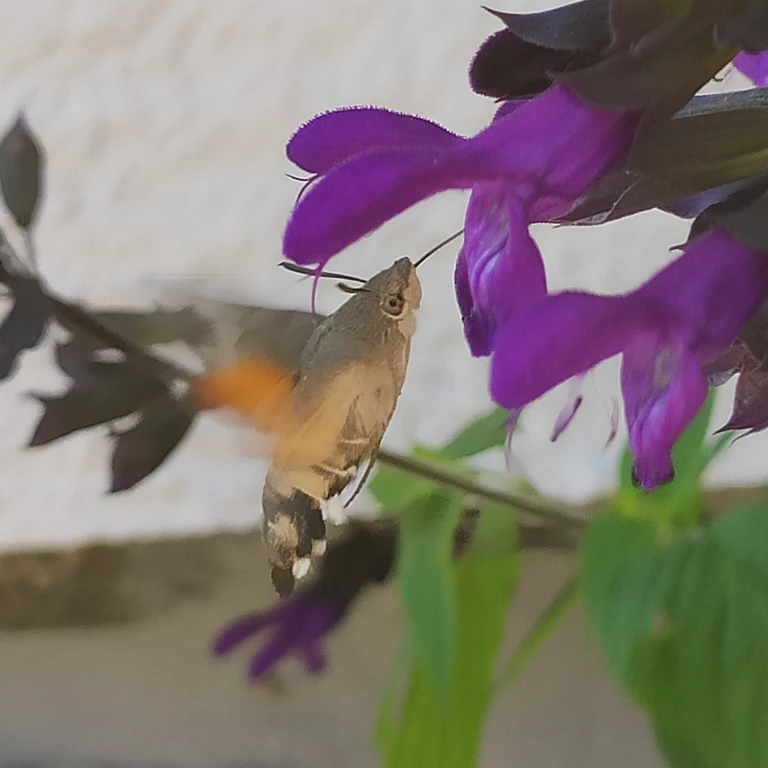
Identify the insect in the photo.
Macroglossum stellatarum
